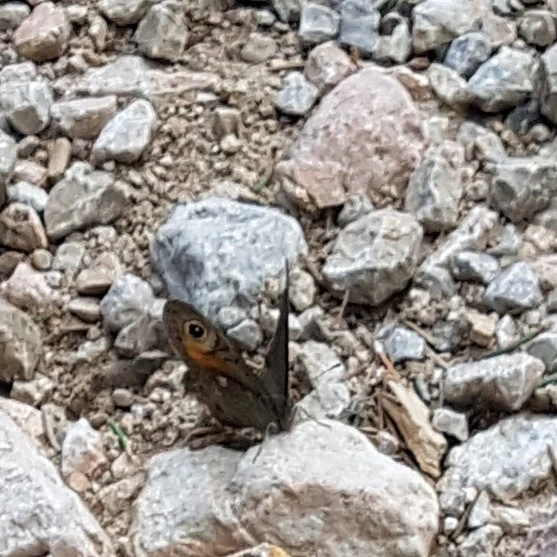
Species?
Lasiommata maera (also Pararge maera)
